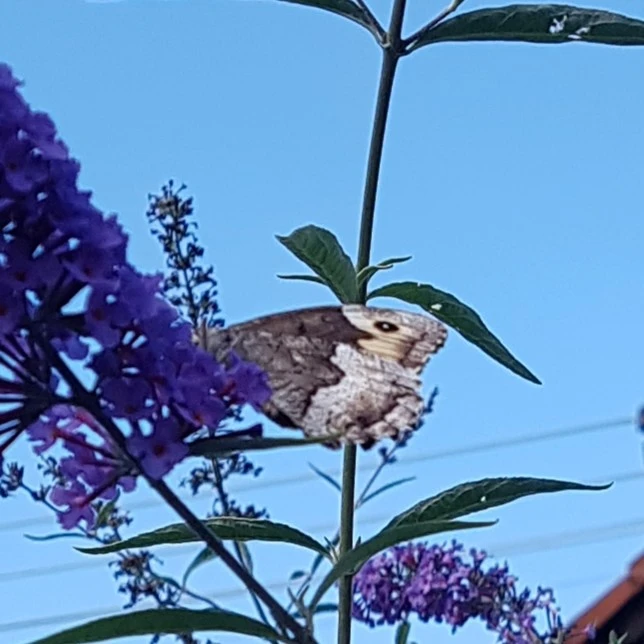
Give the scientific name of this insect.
Hipparchia alcyone
